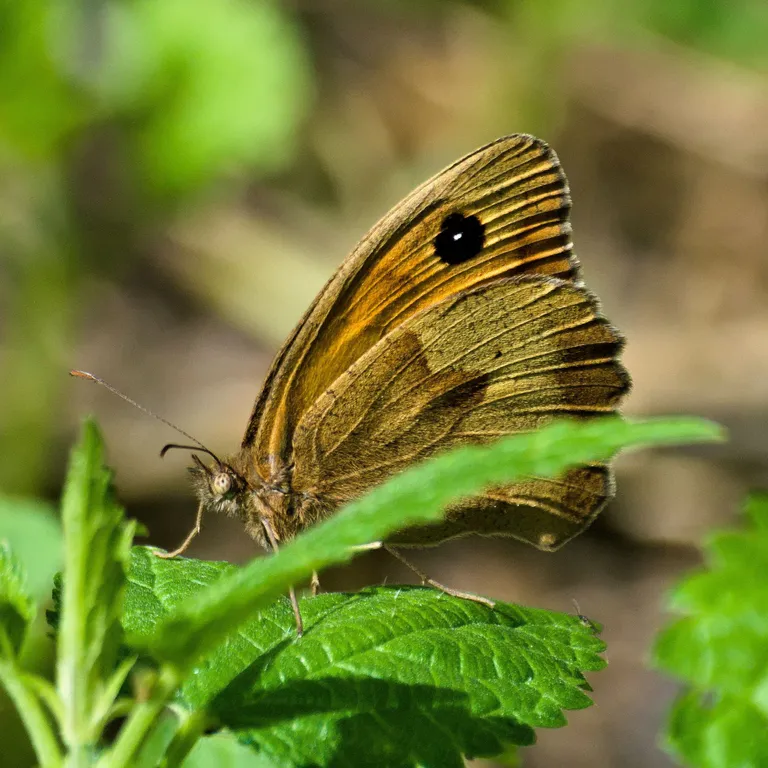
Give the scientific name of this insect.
Maniola jurtina
